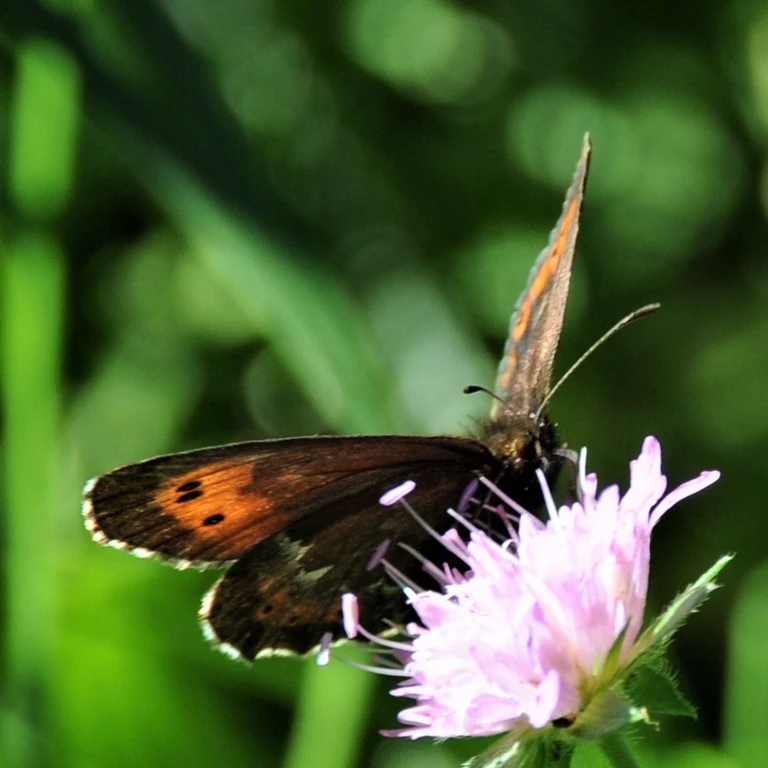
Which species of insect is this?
Erebia euryale
